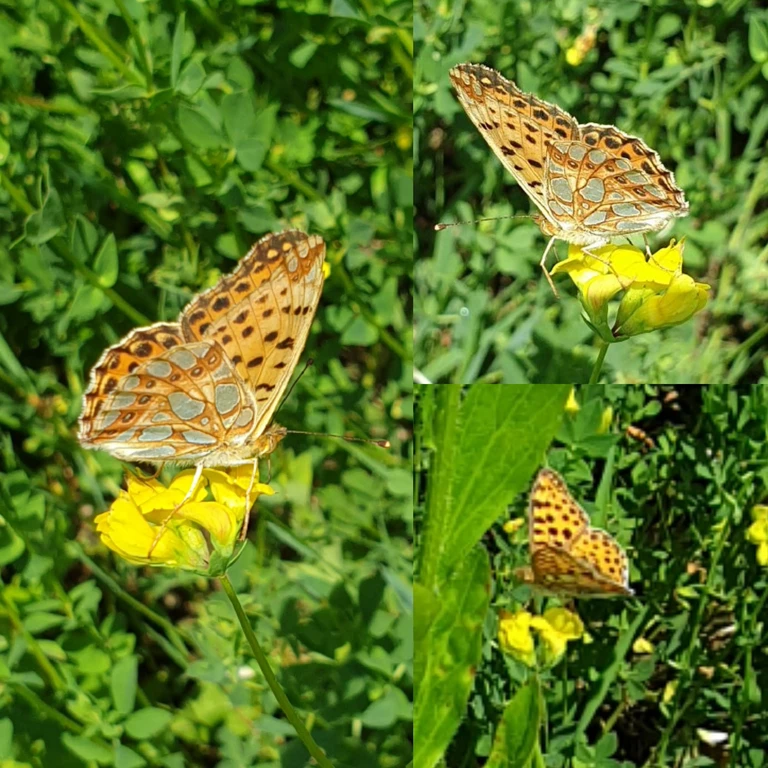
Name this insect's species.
Issoria lathonia
